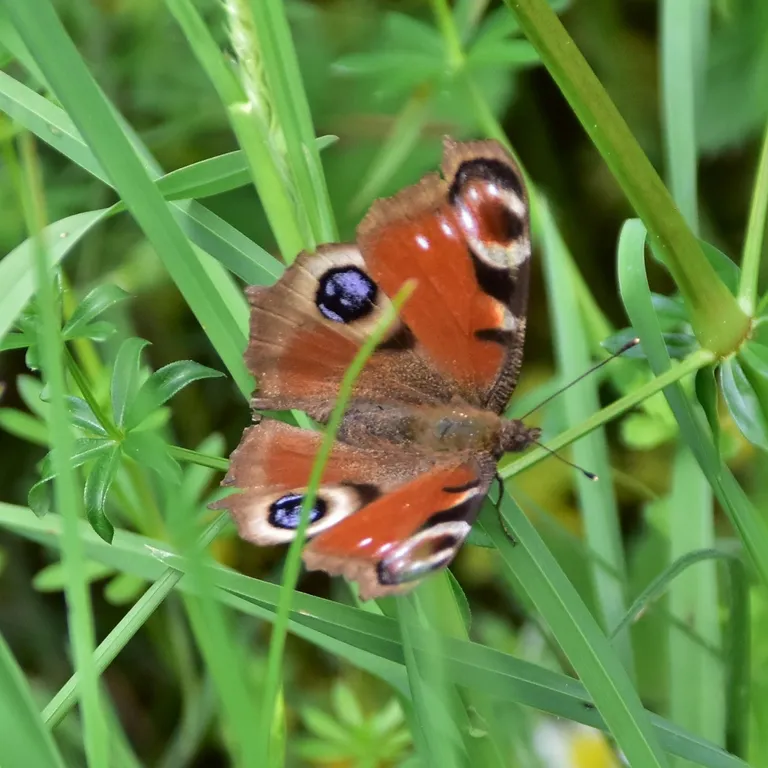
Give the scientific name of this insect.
Aglais io
